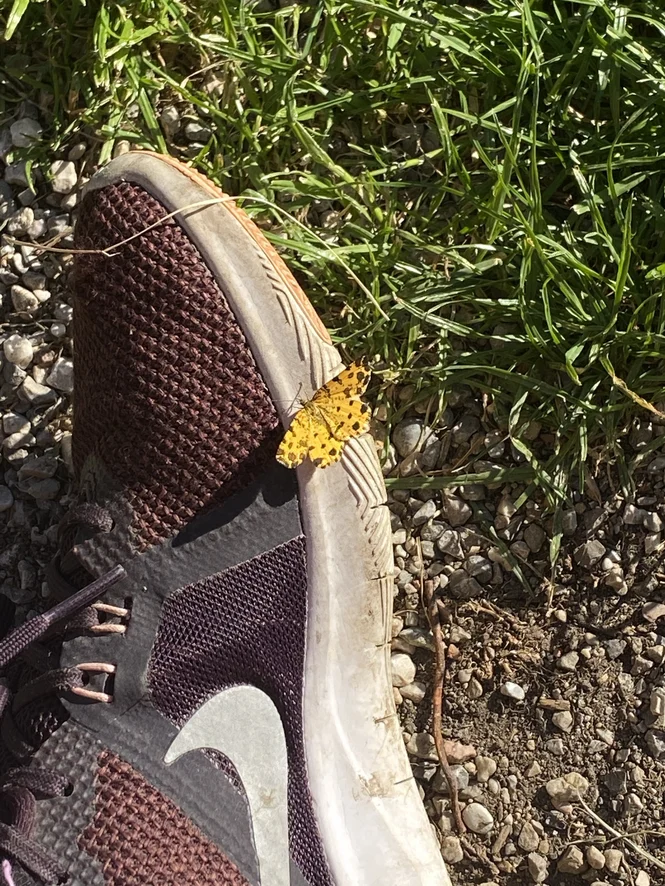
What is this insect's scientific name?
Pseudopanthera macularia
